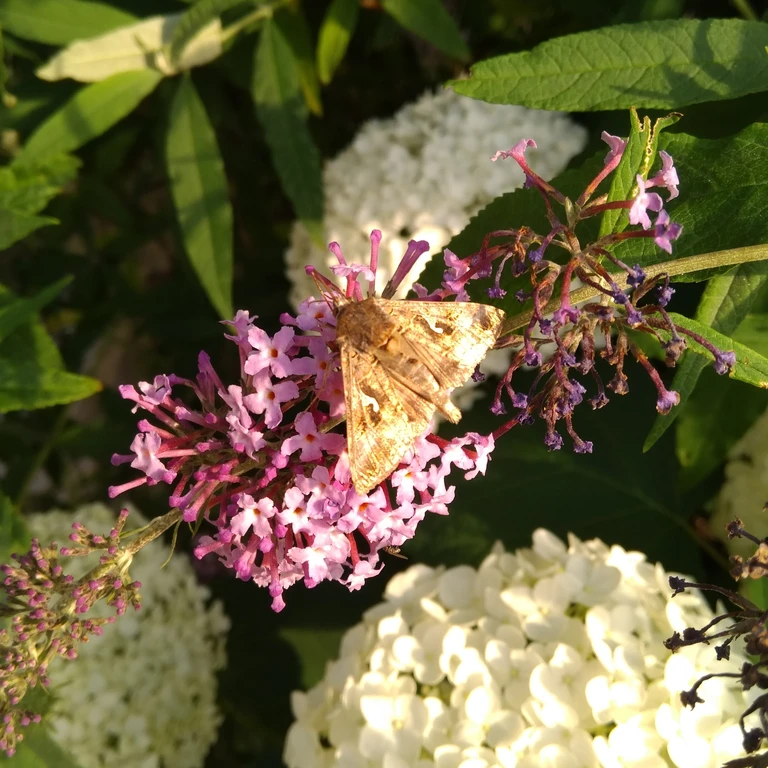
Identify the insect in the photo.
Autographa gamma
